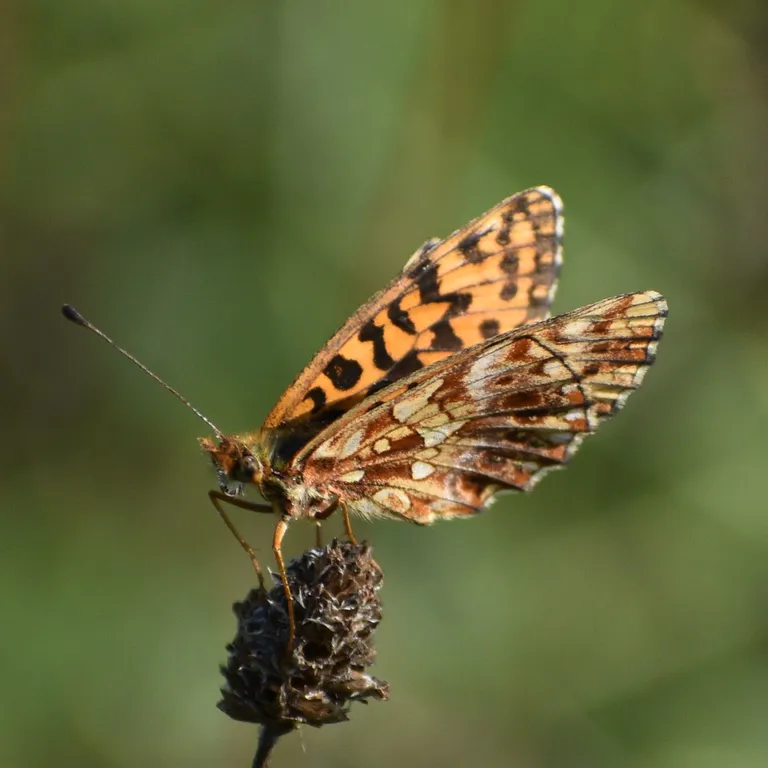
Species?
Boloria dia
